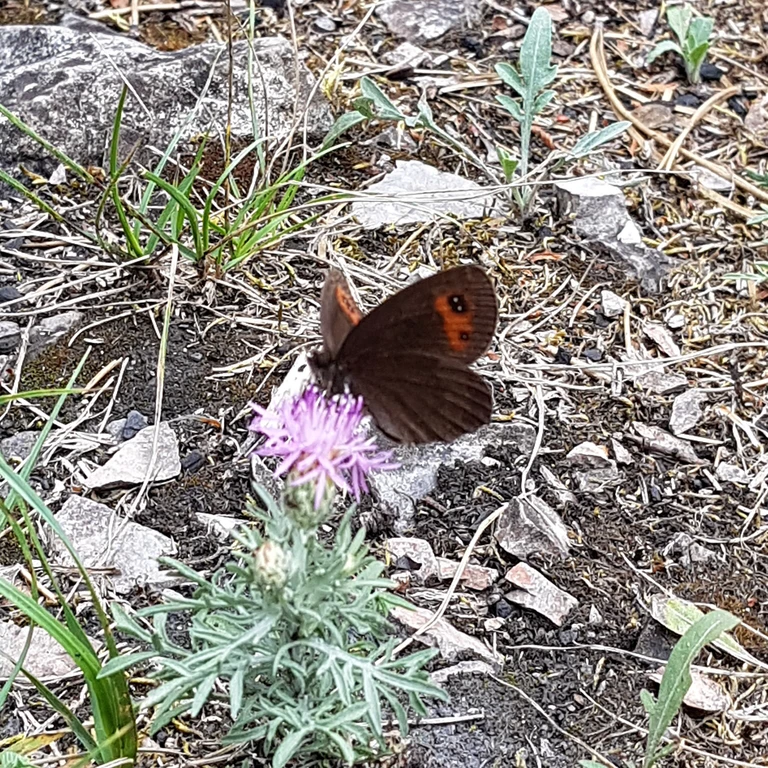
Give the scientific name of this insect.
Erebia aethiops
